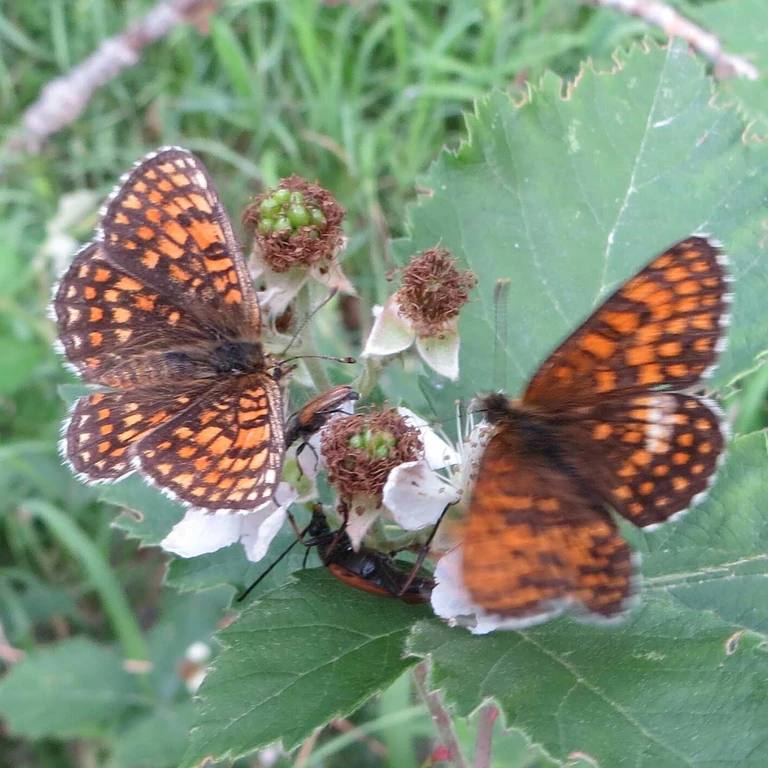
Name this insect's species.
Melitaea athalia
